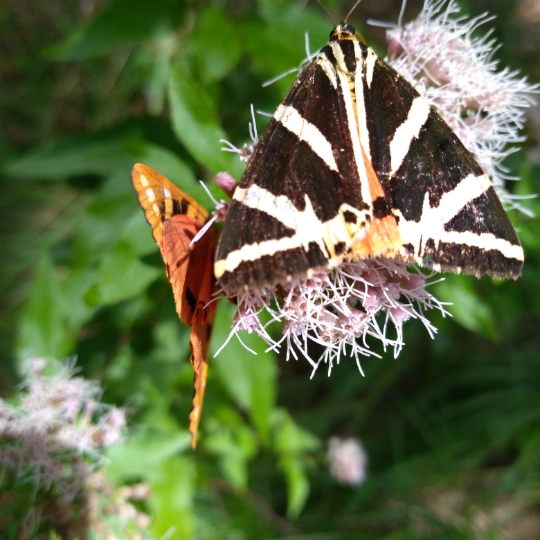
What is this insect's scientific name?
Euplagia quadripunctaria
